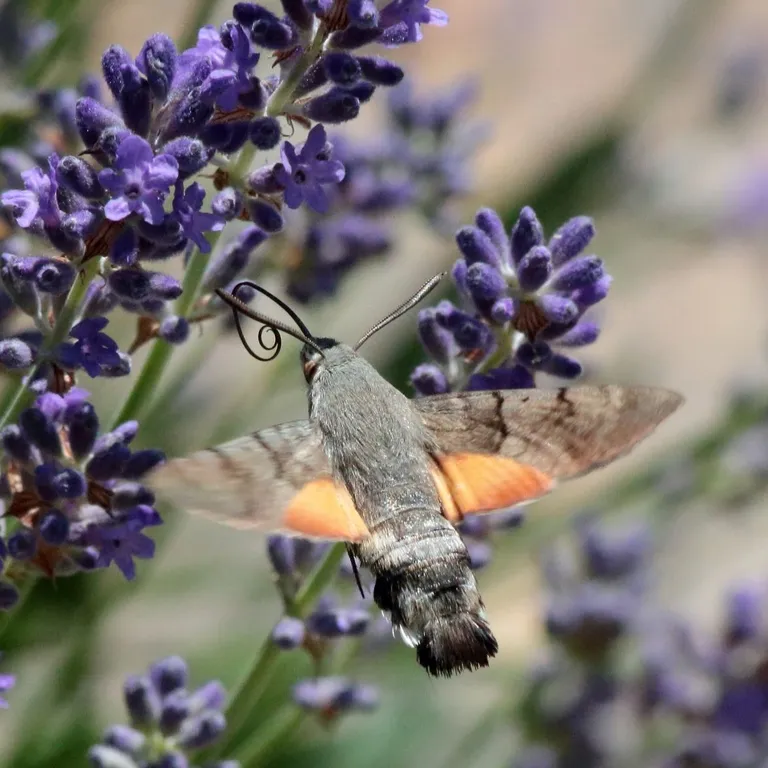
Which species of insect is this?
Macroglossum stellatarum
